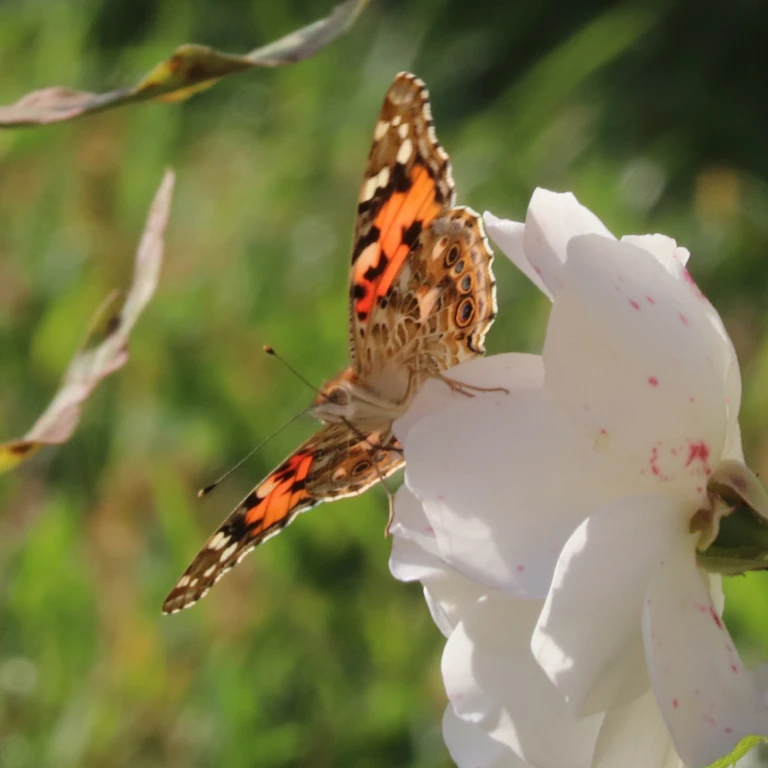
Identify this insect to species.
Vanessa cardui
